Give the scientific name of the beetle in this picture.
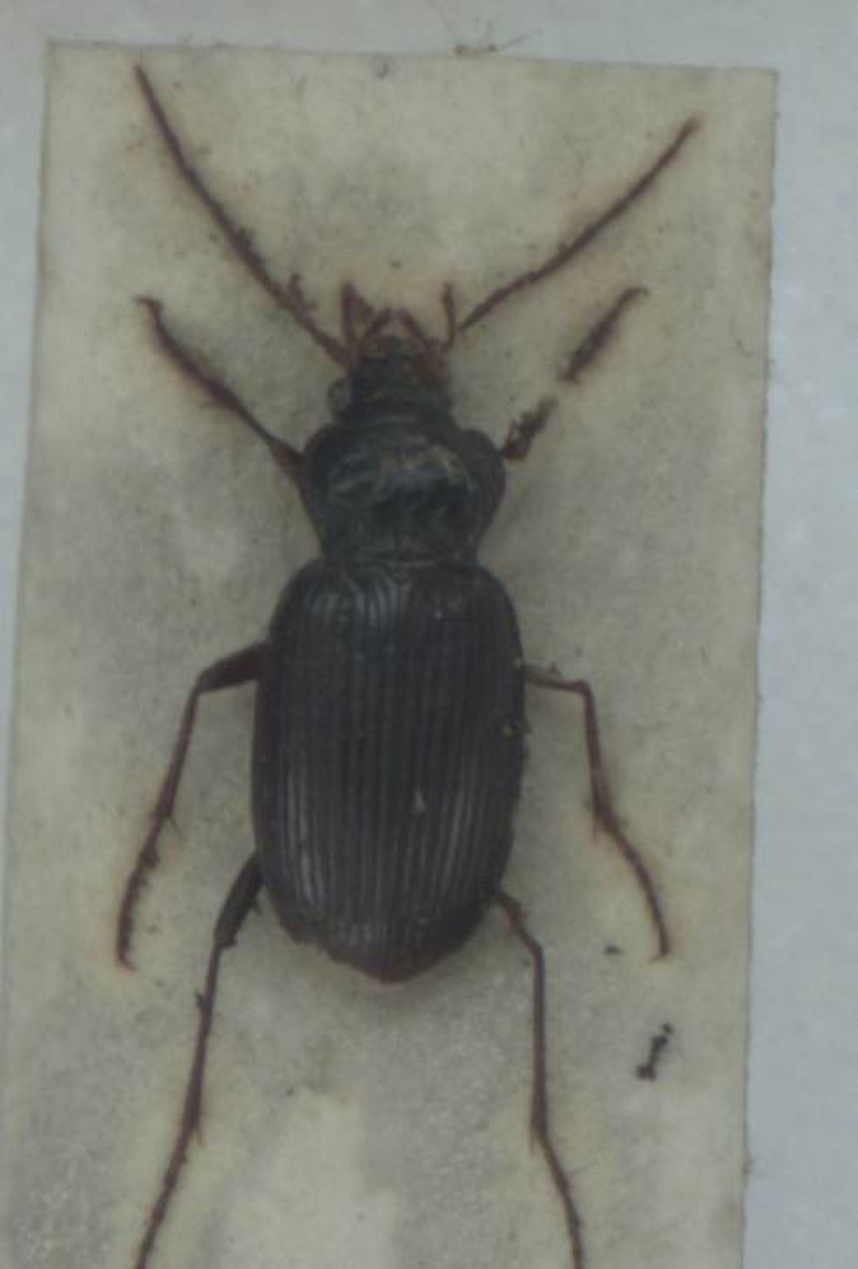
Nebria brevicollis
